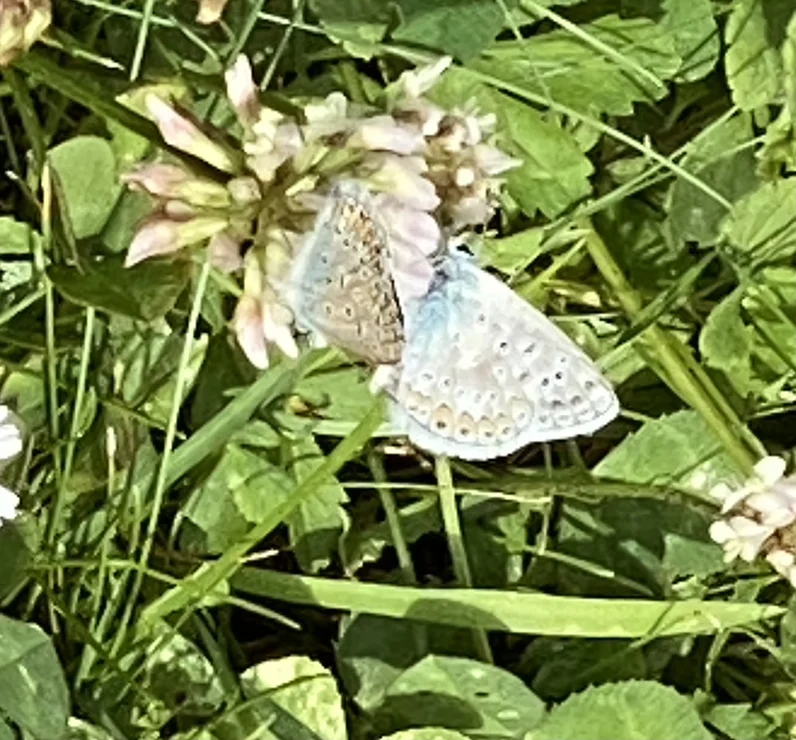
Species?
Polyommatus icarus
